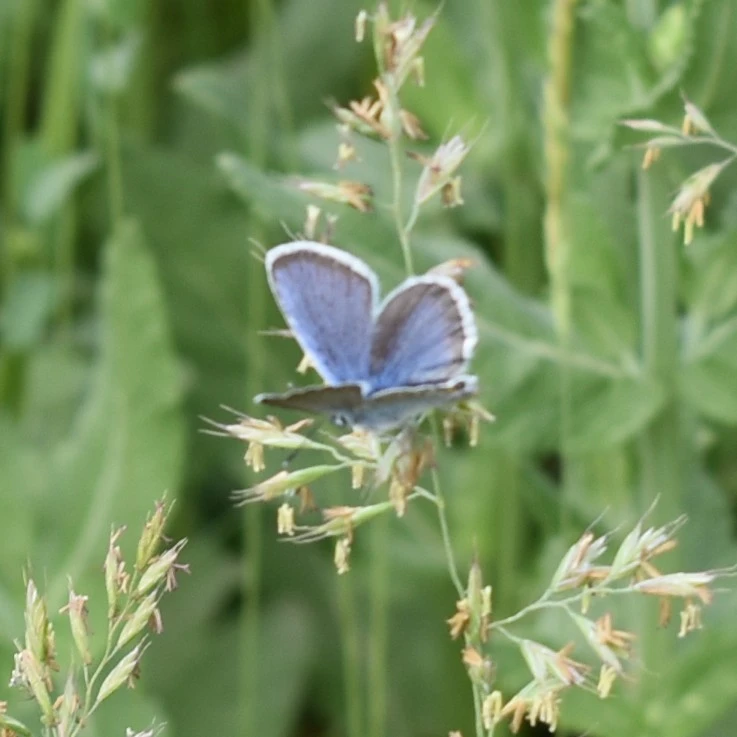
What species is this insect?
Plebejus argus
